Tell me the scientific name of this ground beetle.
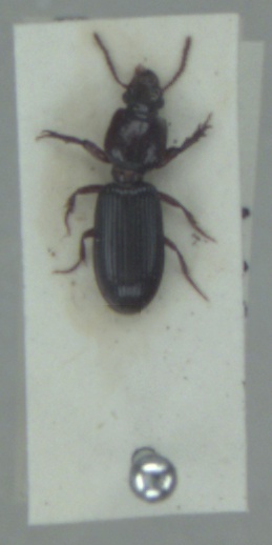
Clivina fossor
